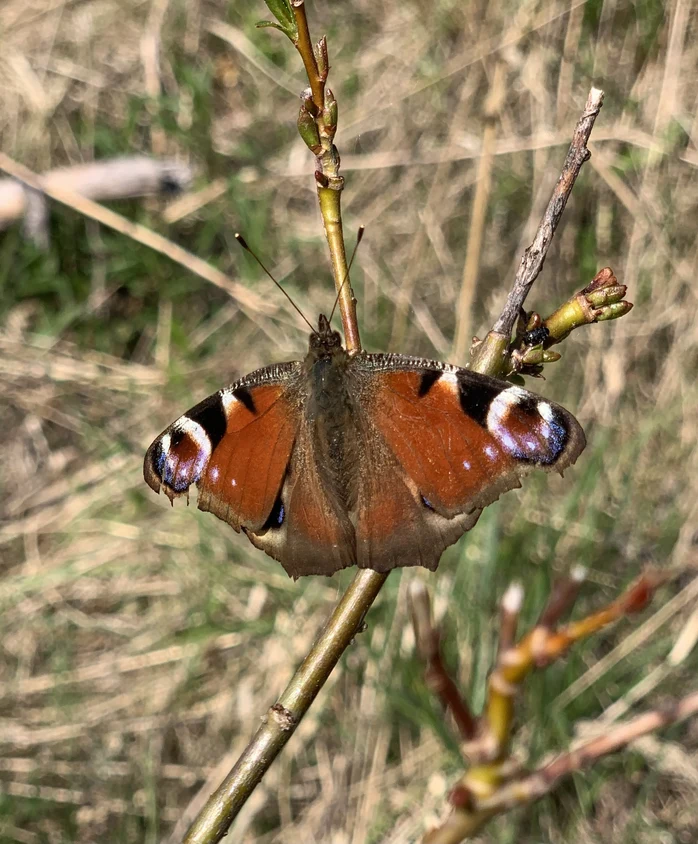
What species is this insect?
Aglais io
